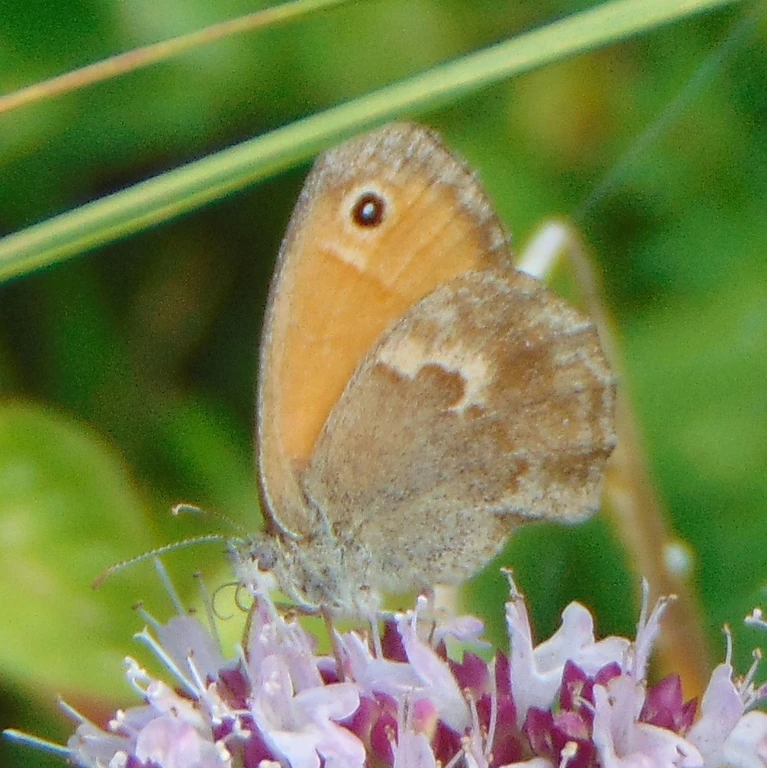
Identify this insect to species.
Coenonympha pamphilus
